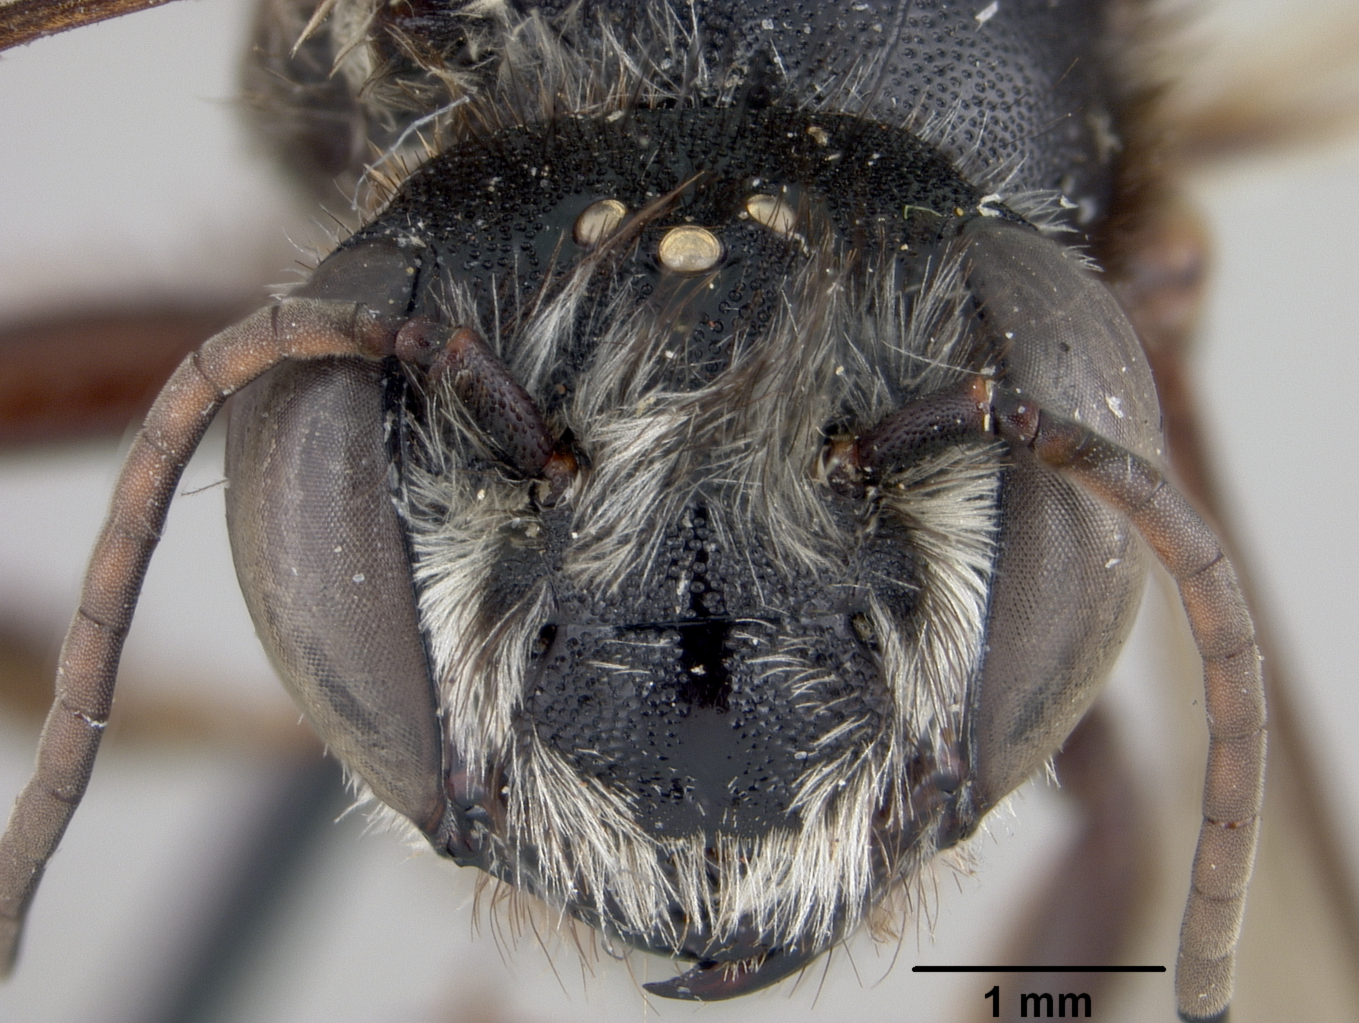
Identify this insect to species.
Megachile semota
